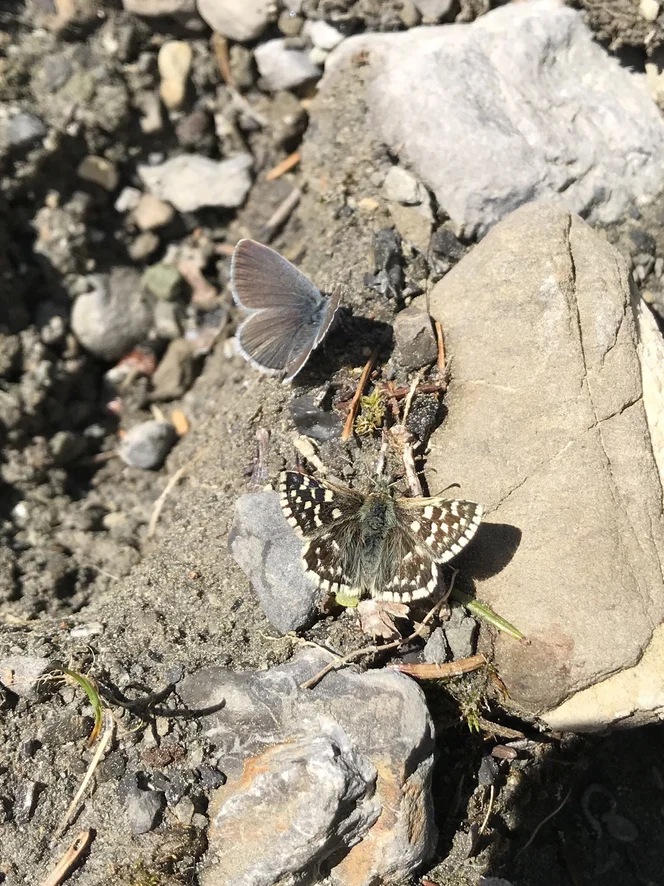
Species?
Pyrgus malvae
